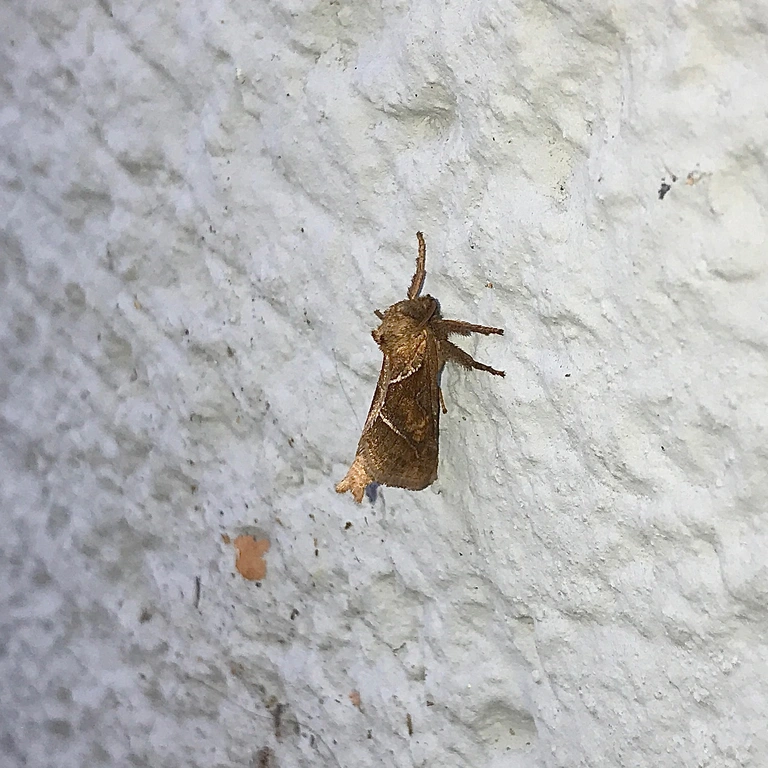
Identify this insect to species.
Triodia sylvina
